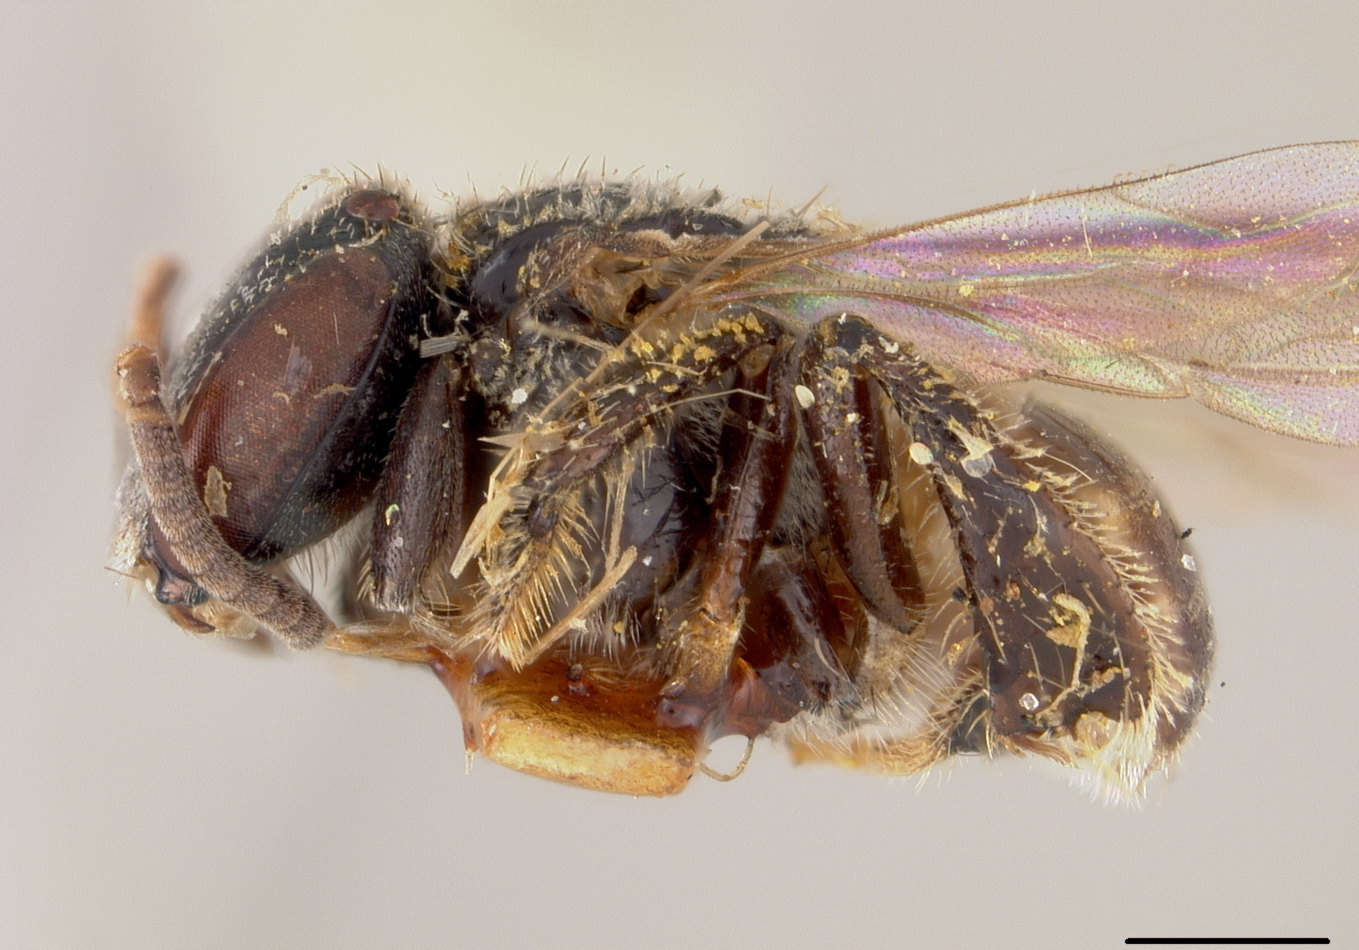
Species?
Trigona atomella
